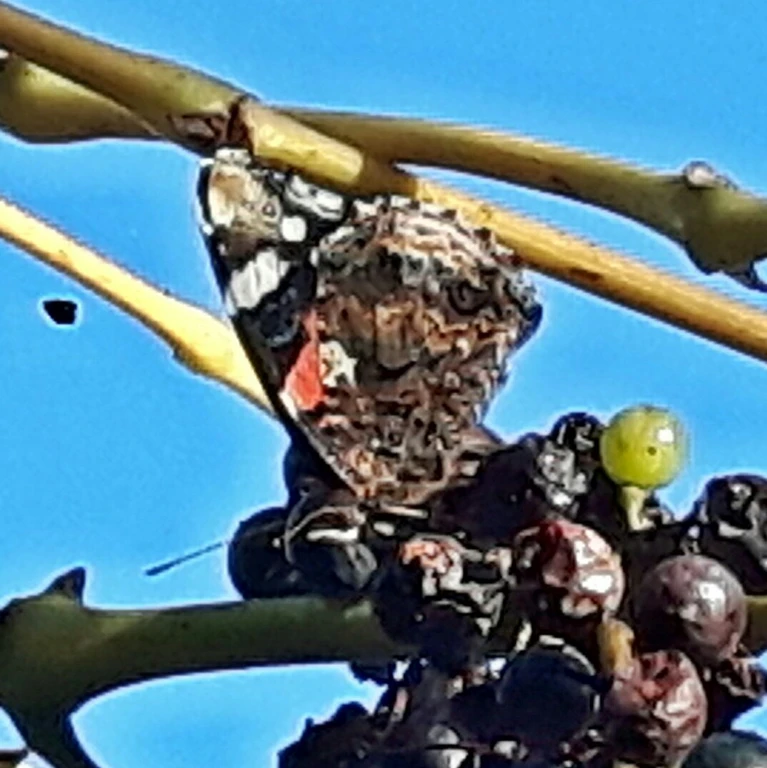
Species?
Vanessa atalanta
